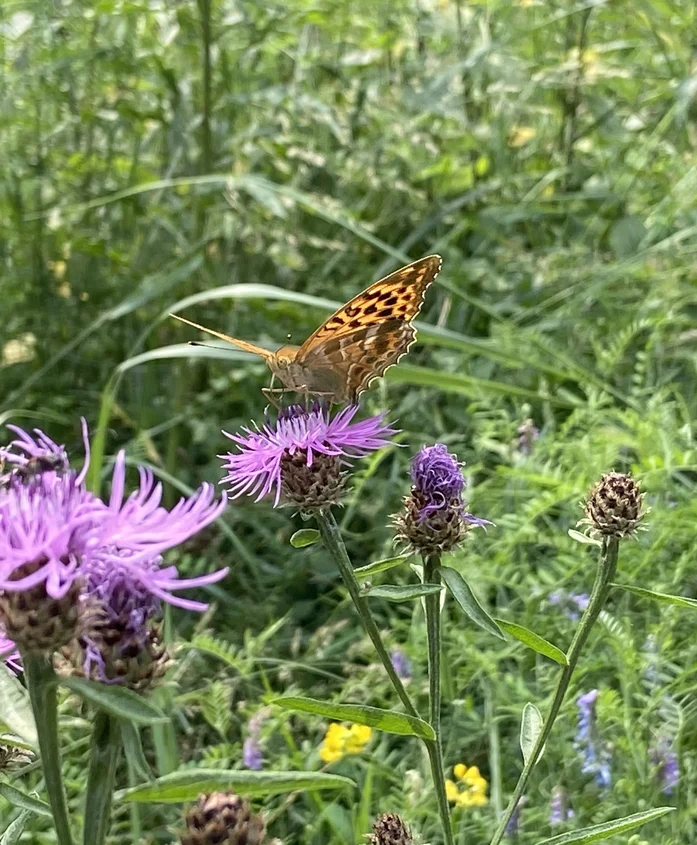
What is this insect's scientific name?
Argynnis paphia
